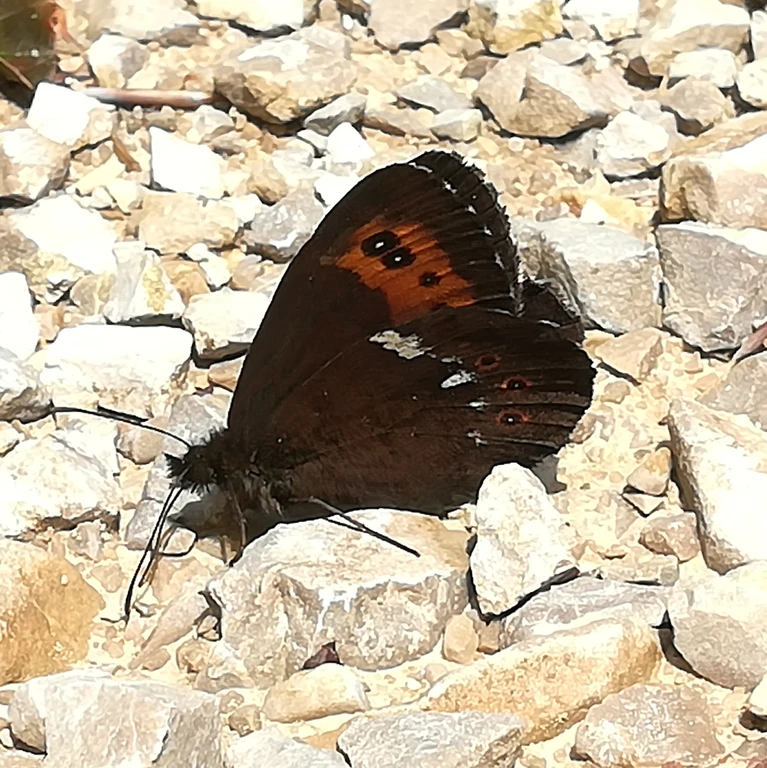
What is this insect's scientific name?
Erebia ligea
